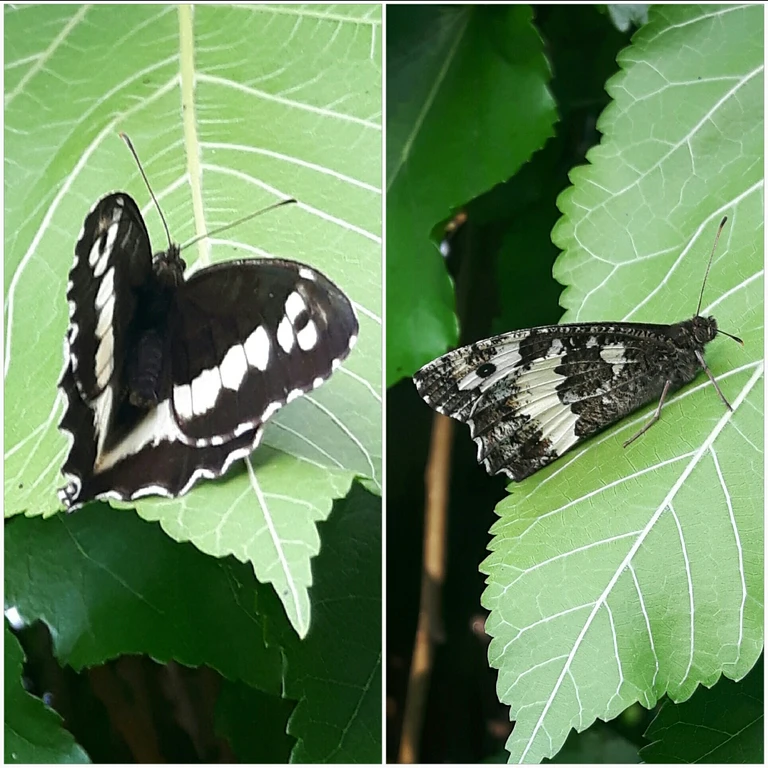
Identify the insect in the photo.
Brintesia circe
